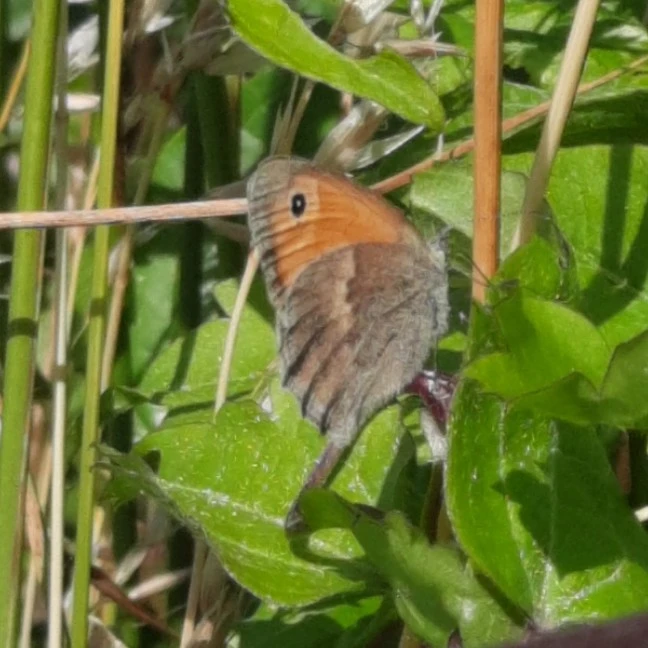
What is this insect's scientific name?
Coenonympha pamphilus
